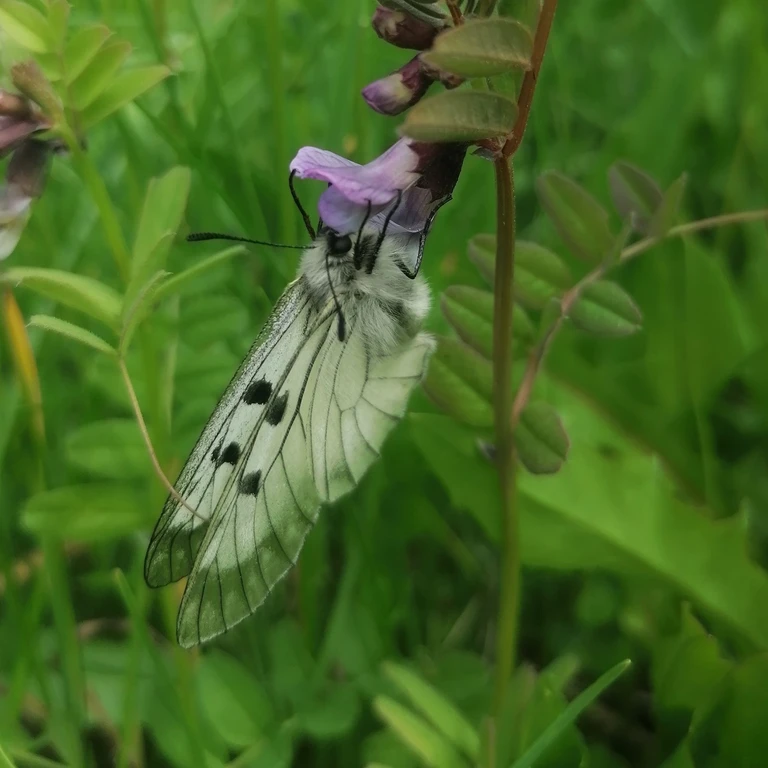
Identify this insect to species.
Parnassius mnemosyne
